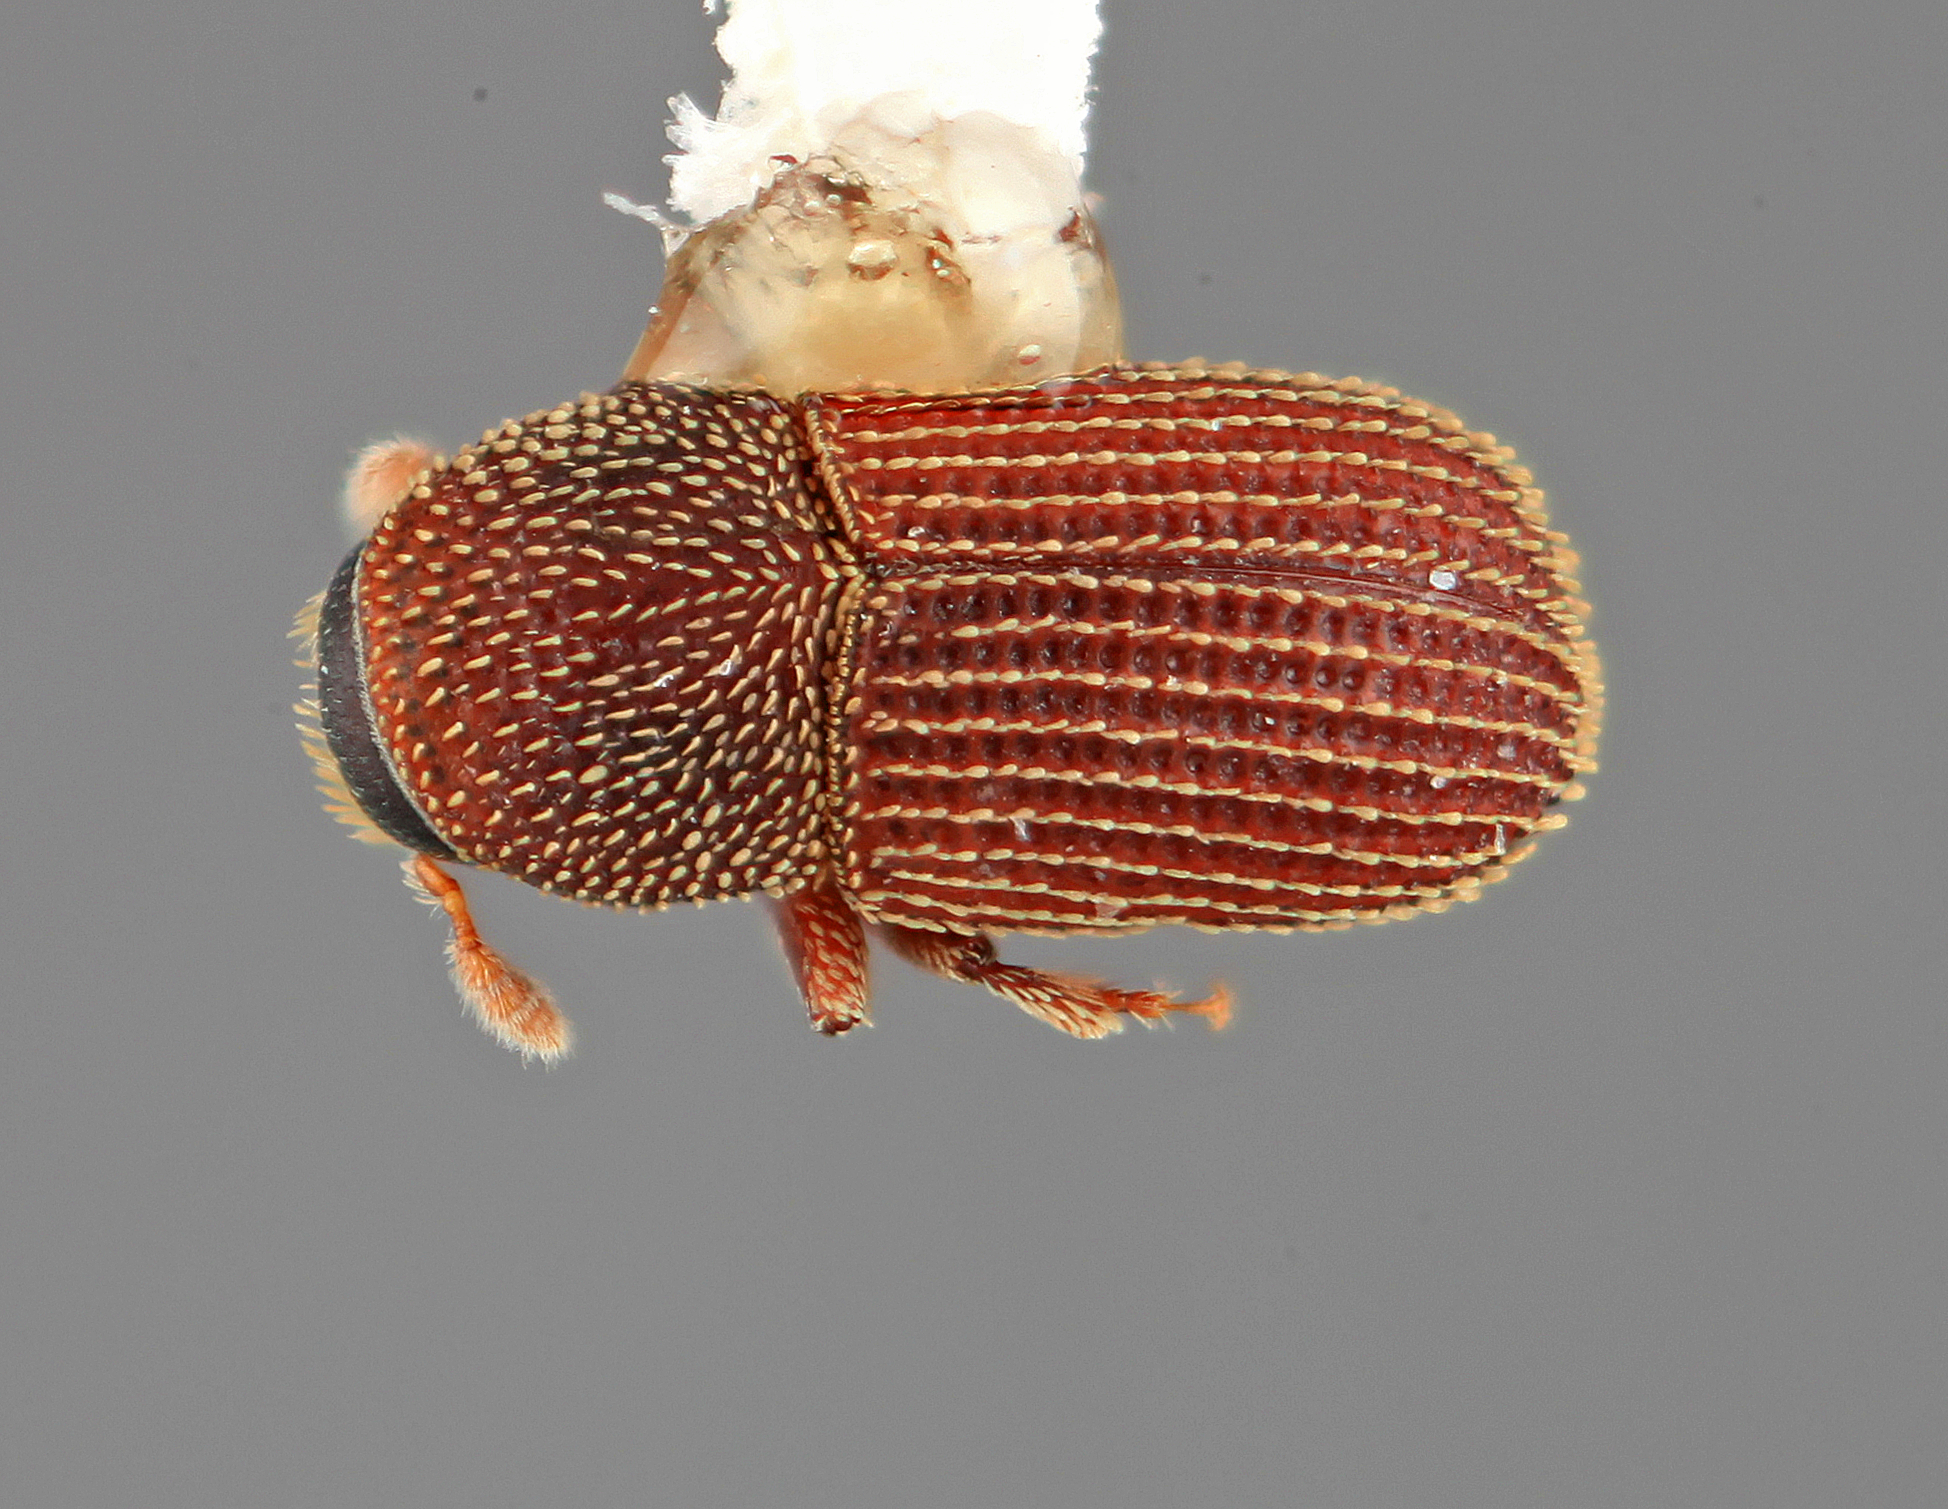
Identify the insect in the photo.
Phloeosiopsioides pumilus
